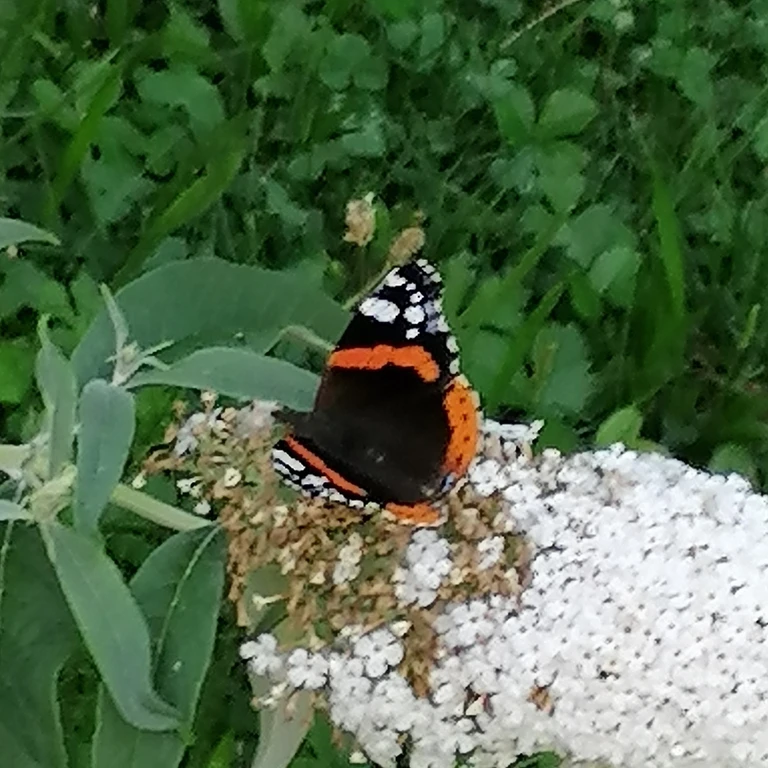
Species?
Vanessa atalanta
